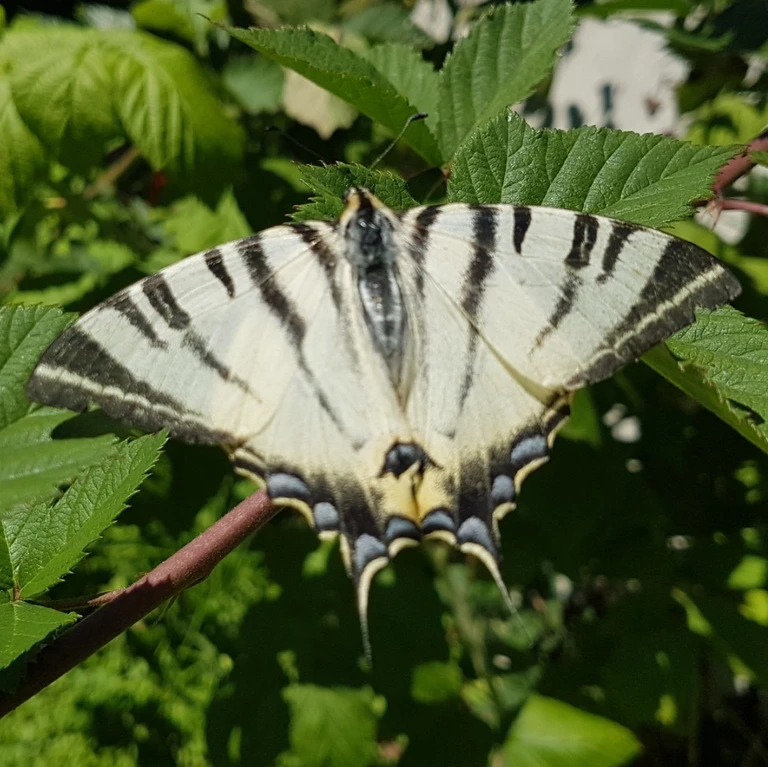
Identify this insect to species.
Iphiclides podalirius
